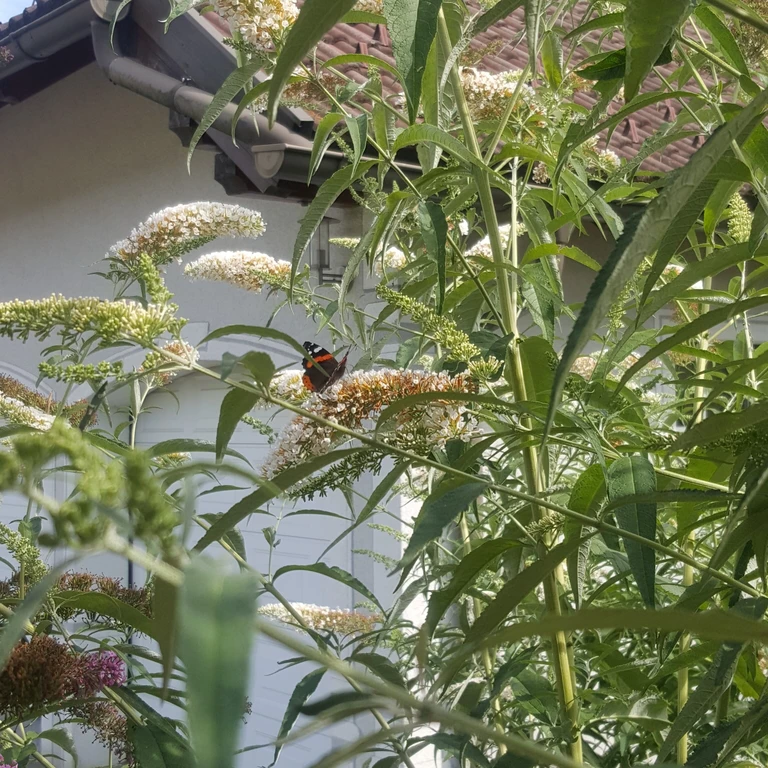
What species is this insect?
Vanessa atalanta
